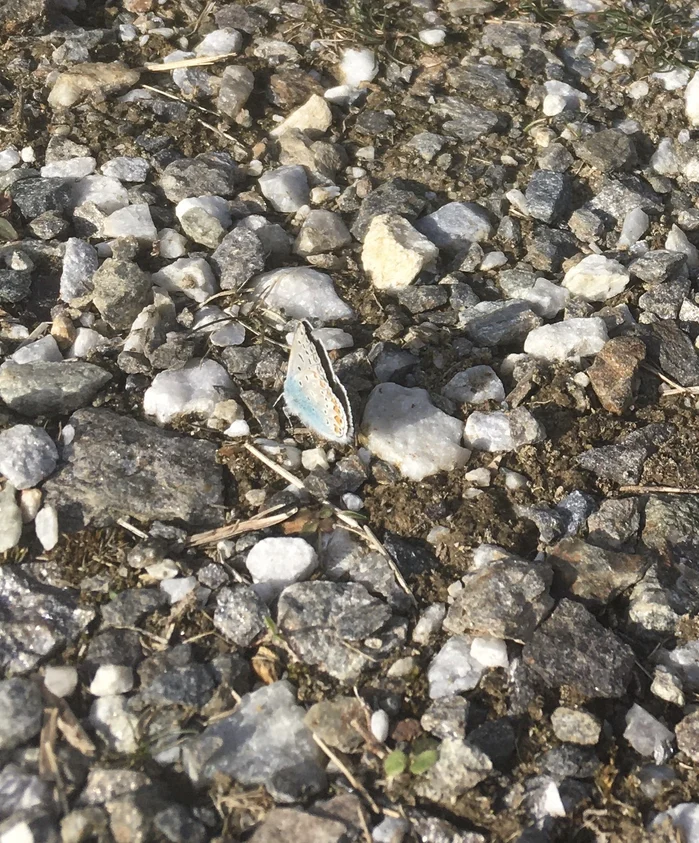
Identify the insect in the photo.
Polyommatus icarus
